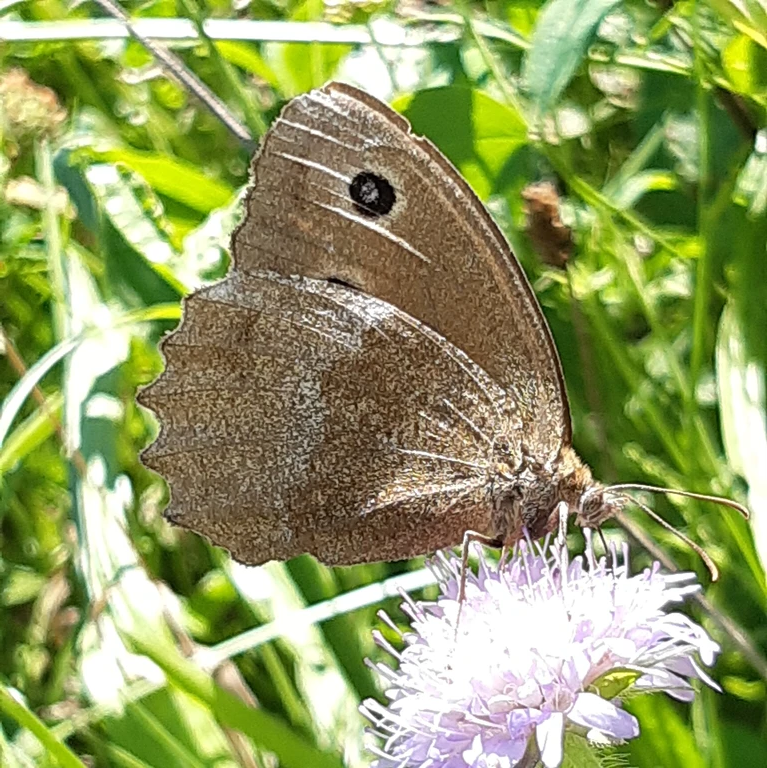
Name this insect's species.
Minois dryas
